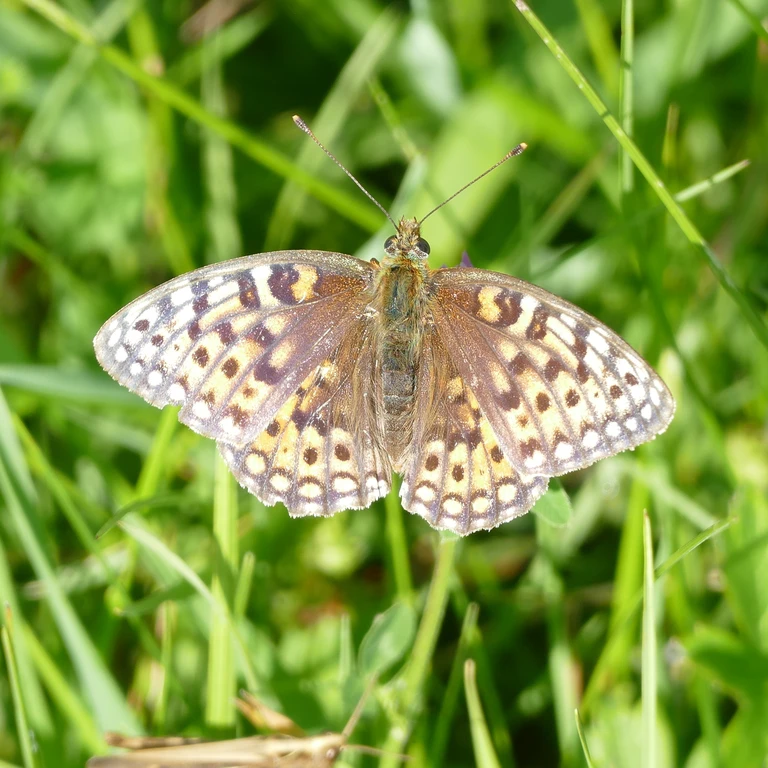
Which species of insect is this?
Fabriciana niobe
